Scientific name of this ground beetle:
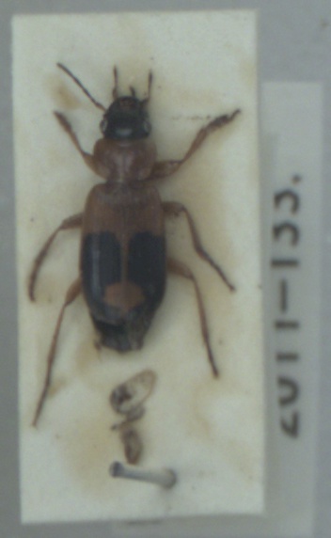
Badister unipustulatus
